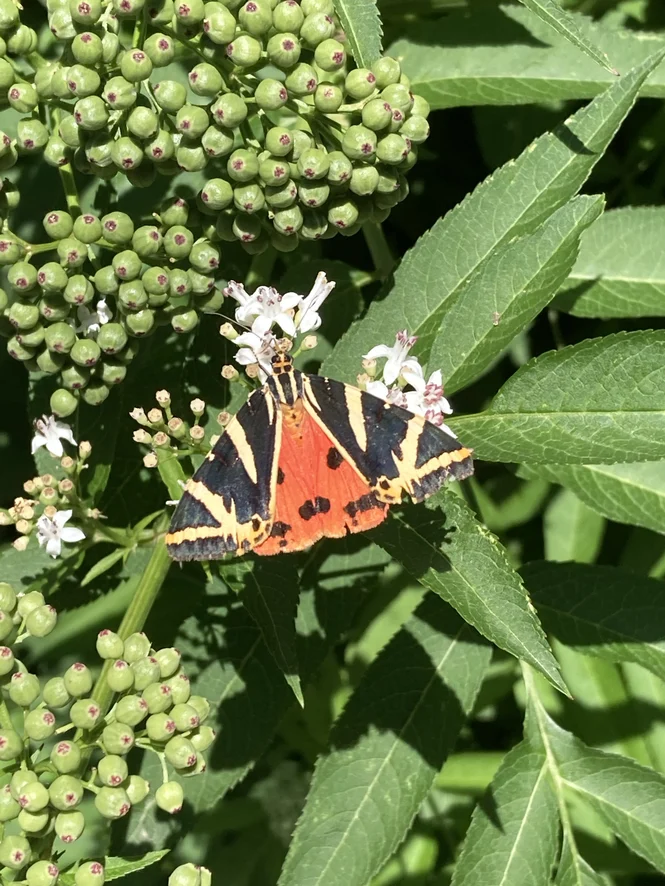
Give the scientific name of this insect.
Euplagia quadripunctaria
